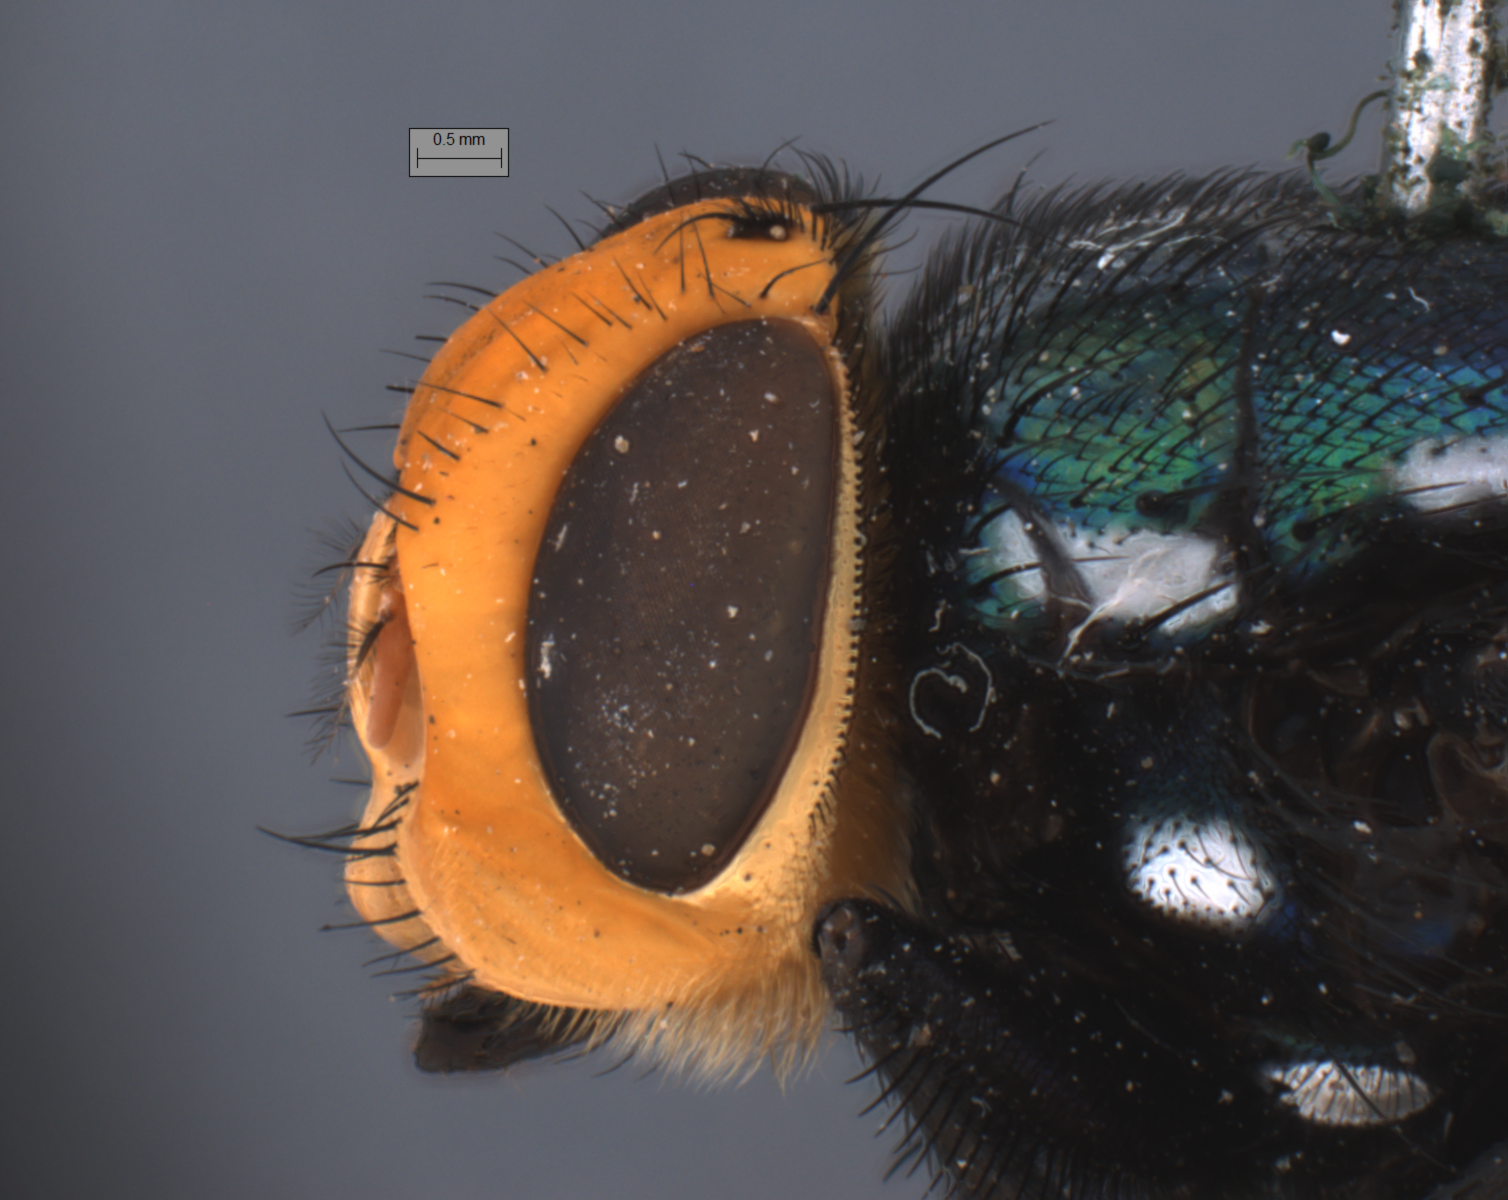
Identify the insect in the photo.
Amenia imperialis
